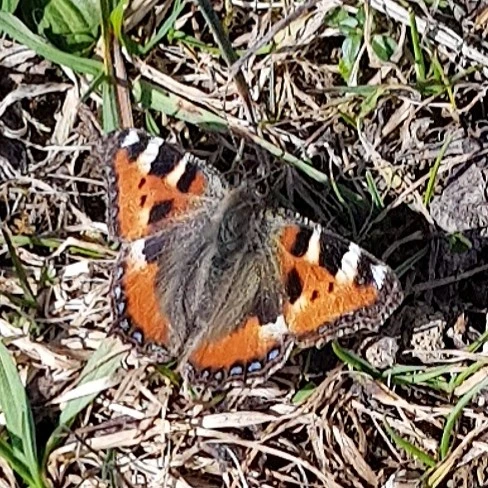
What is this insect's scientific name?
Aglais urticae
